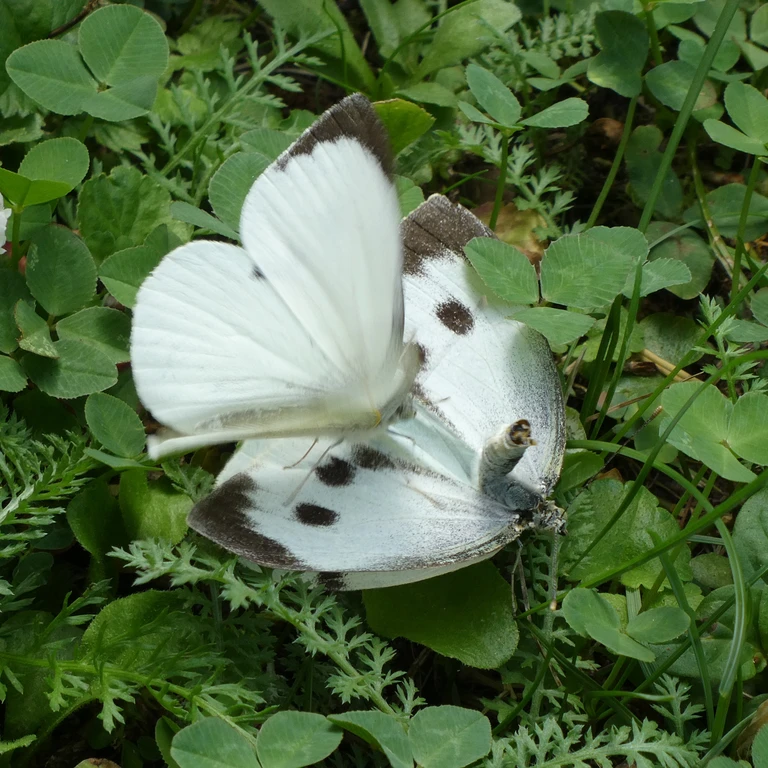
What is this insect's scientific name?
Pieris brassicae
